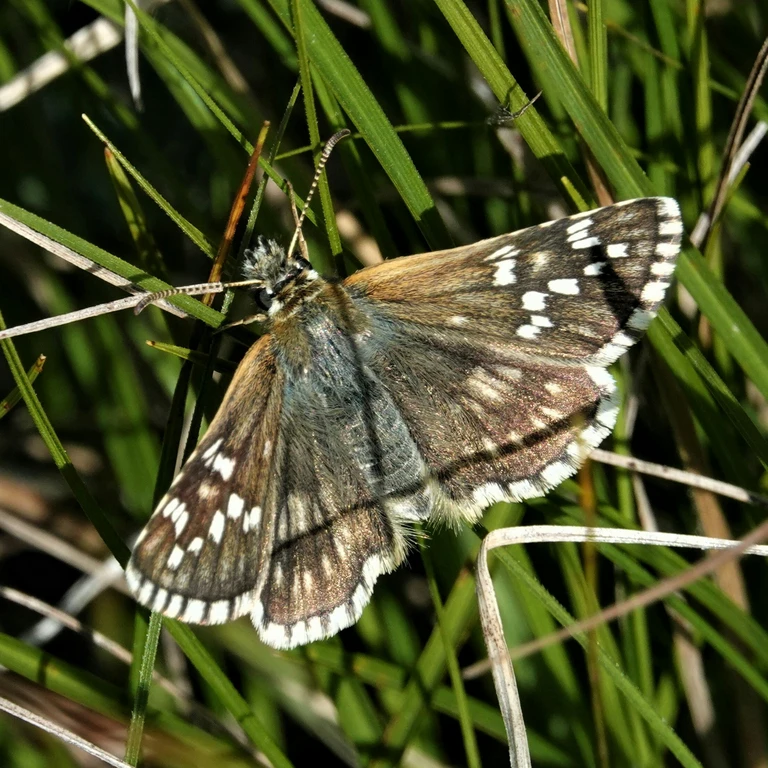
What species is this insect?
Pyrgus carthami (also Pyrgus fritillarius)
